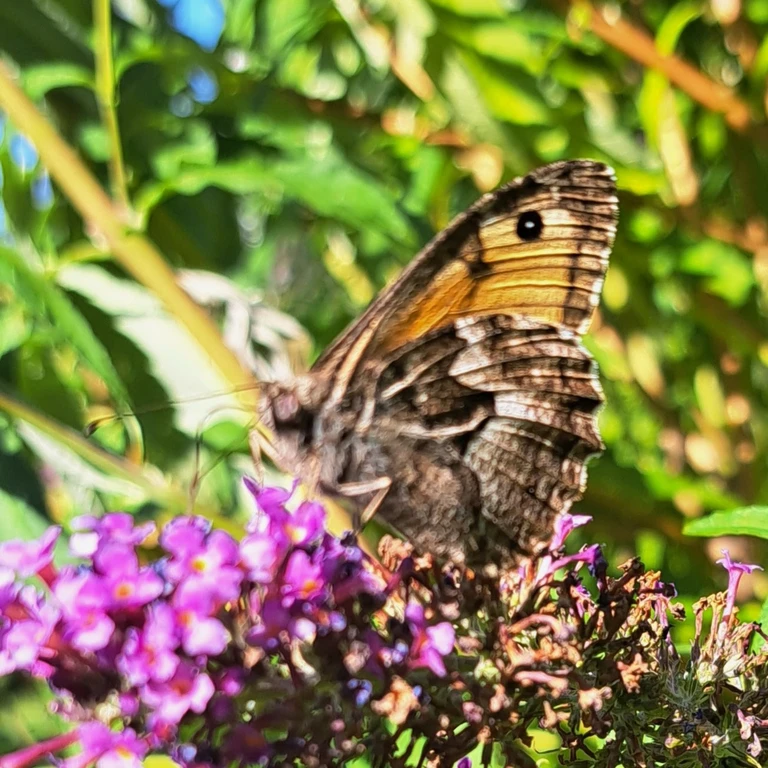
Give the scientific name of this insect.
Hipparchia semele
